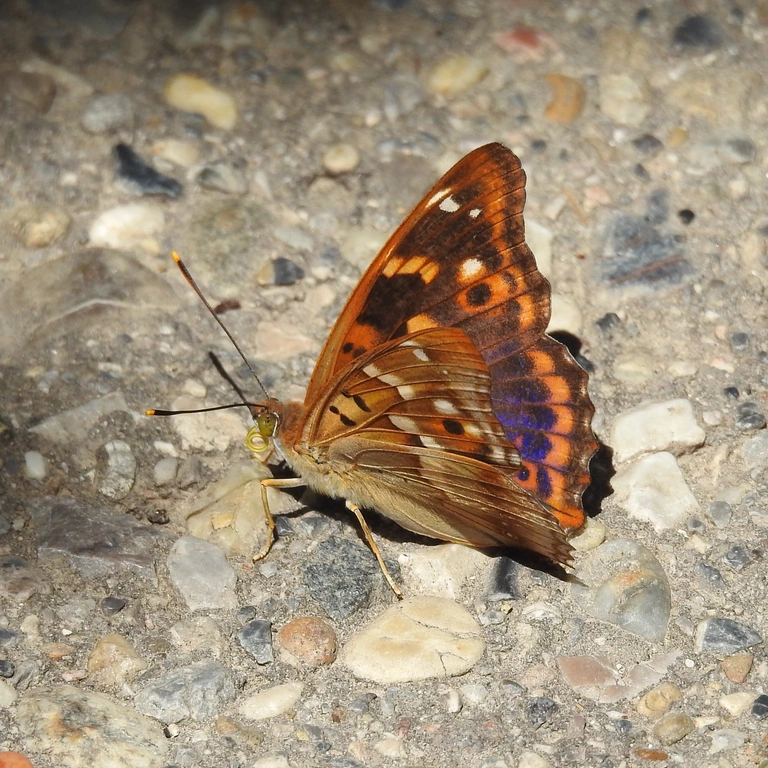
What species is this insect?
Apatura ilia
